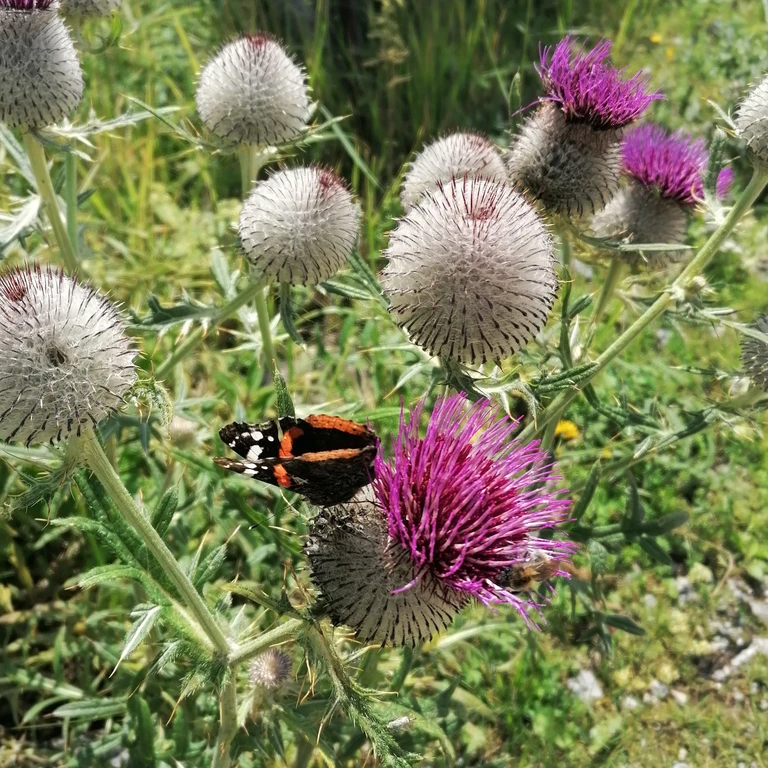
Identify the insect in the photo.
Vanessa atalanta
